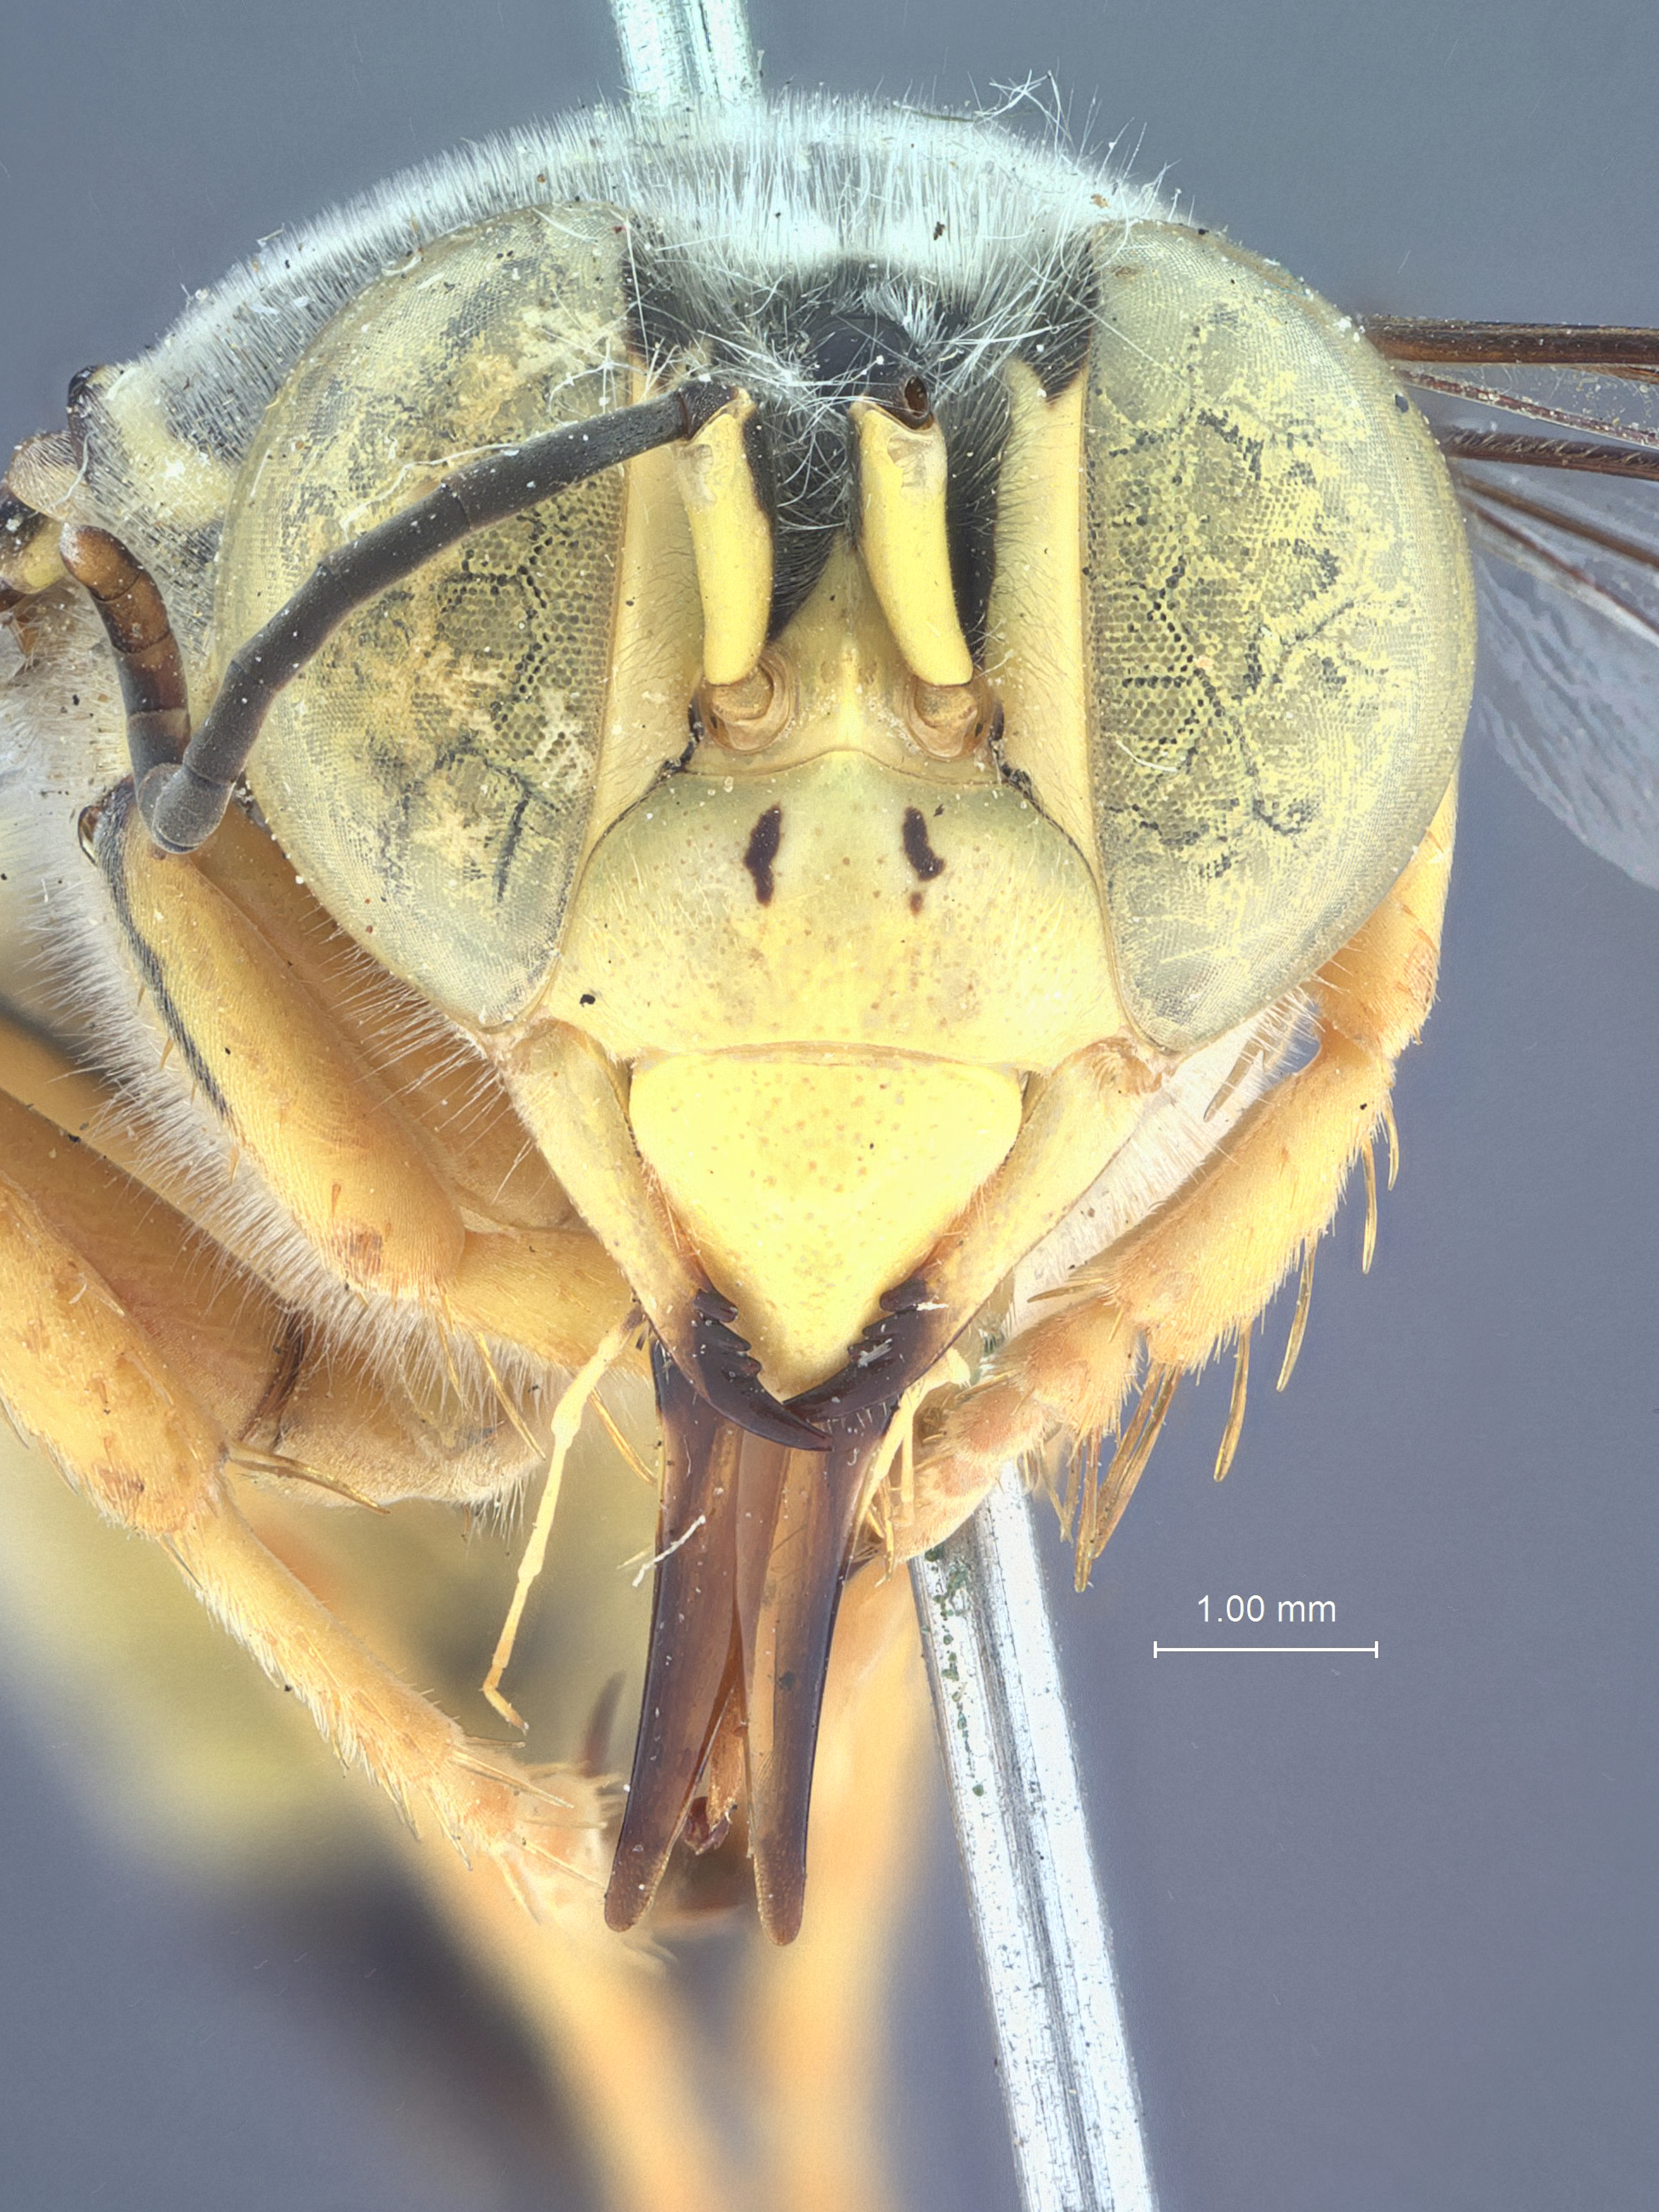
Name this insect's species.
Stictia infracta
